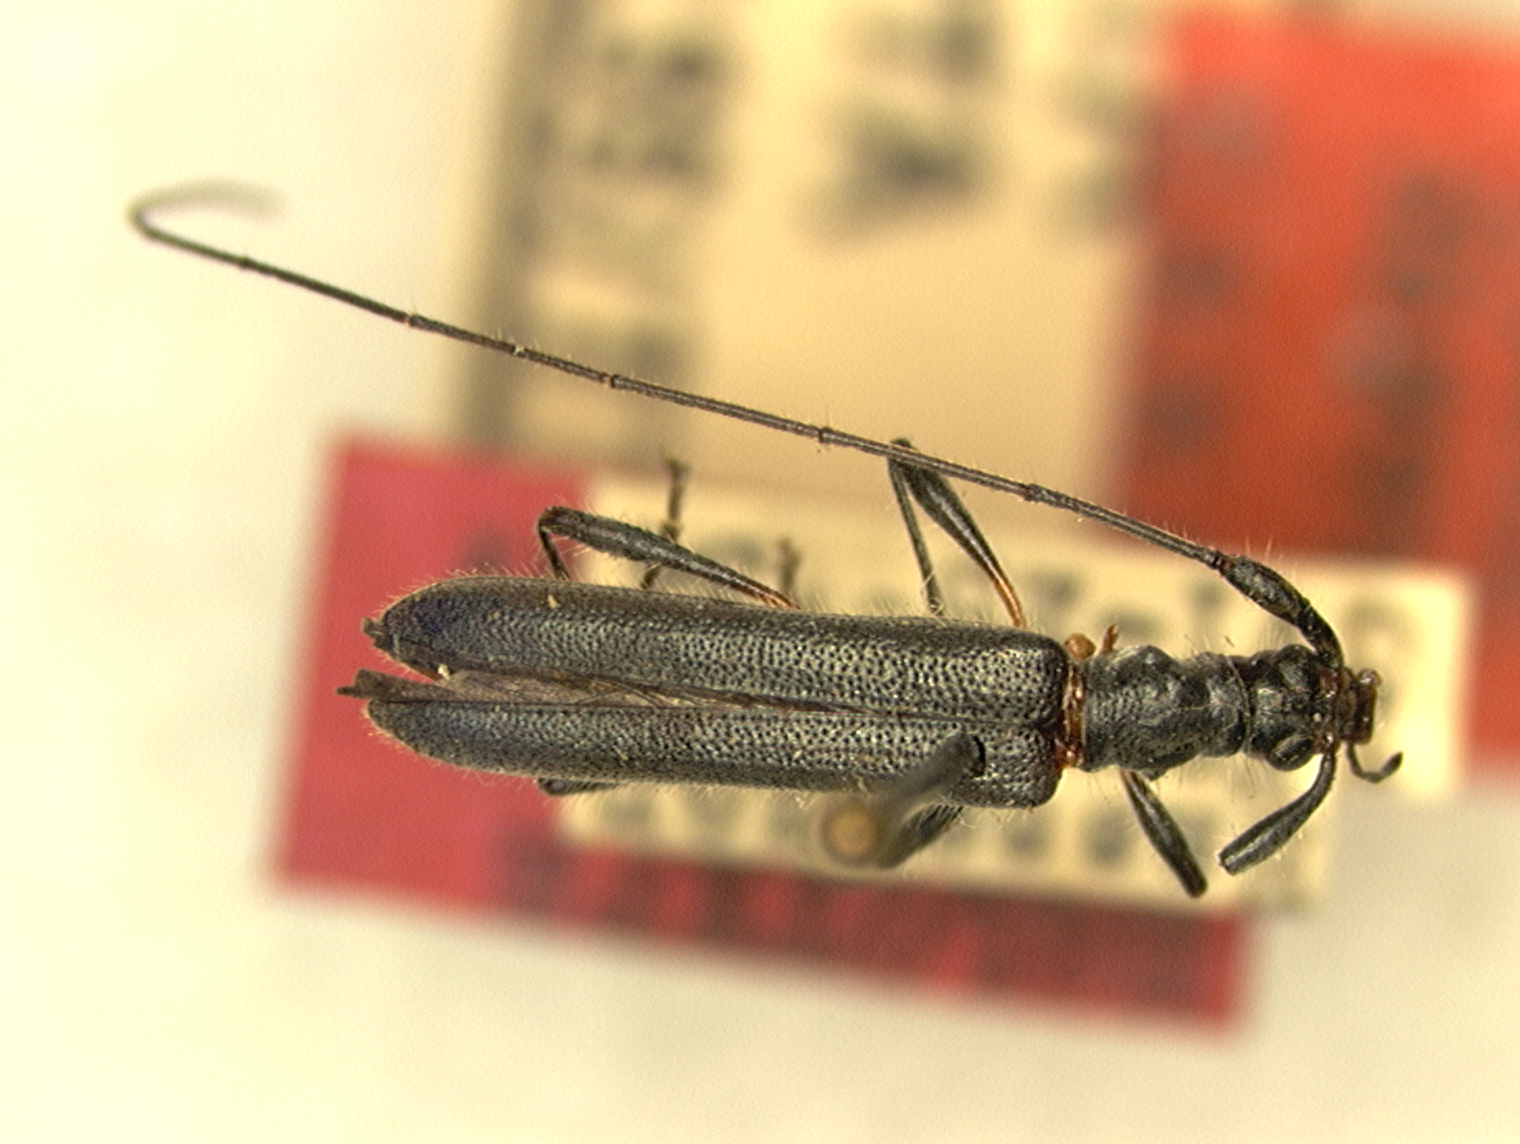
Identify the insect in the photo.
Noemia incompta
